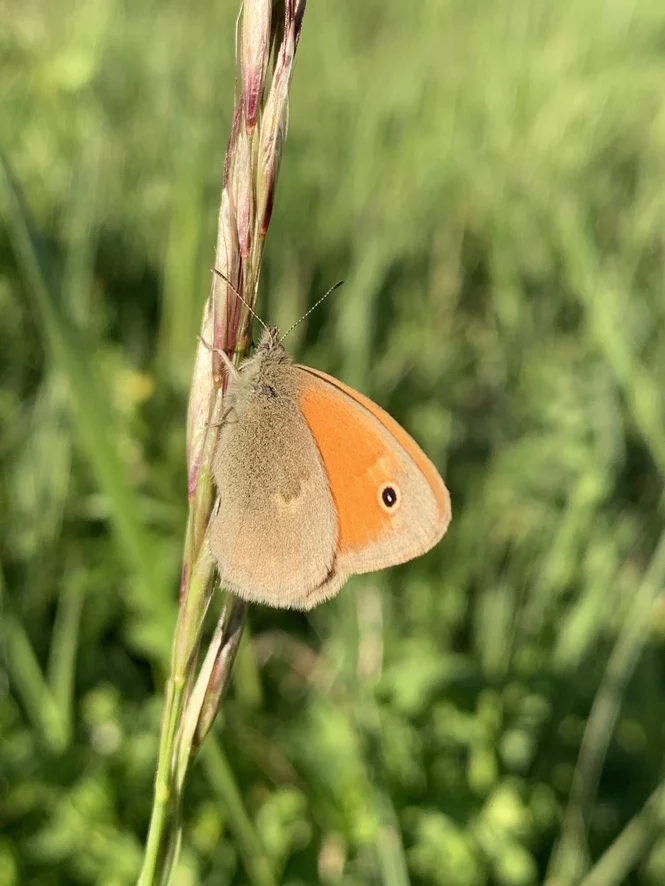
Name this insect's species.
Coenonympha pamphilus
